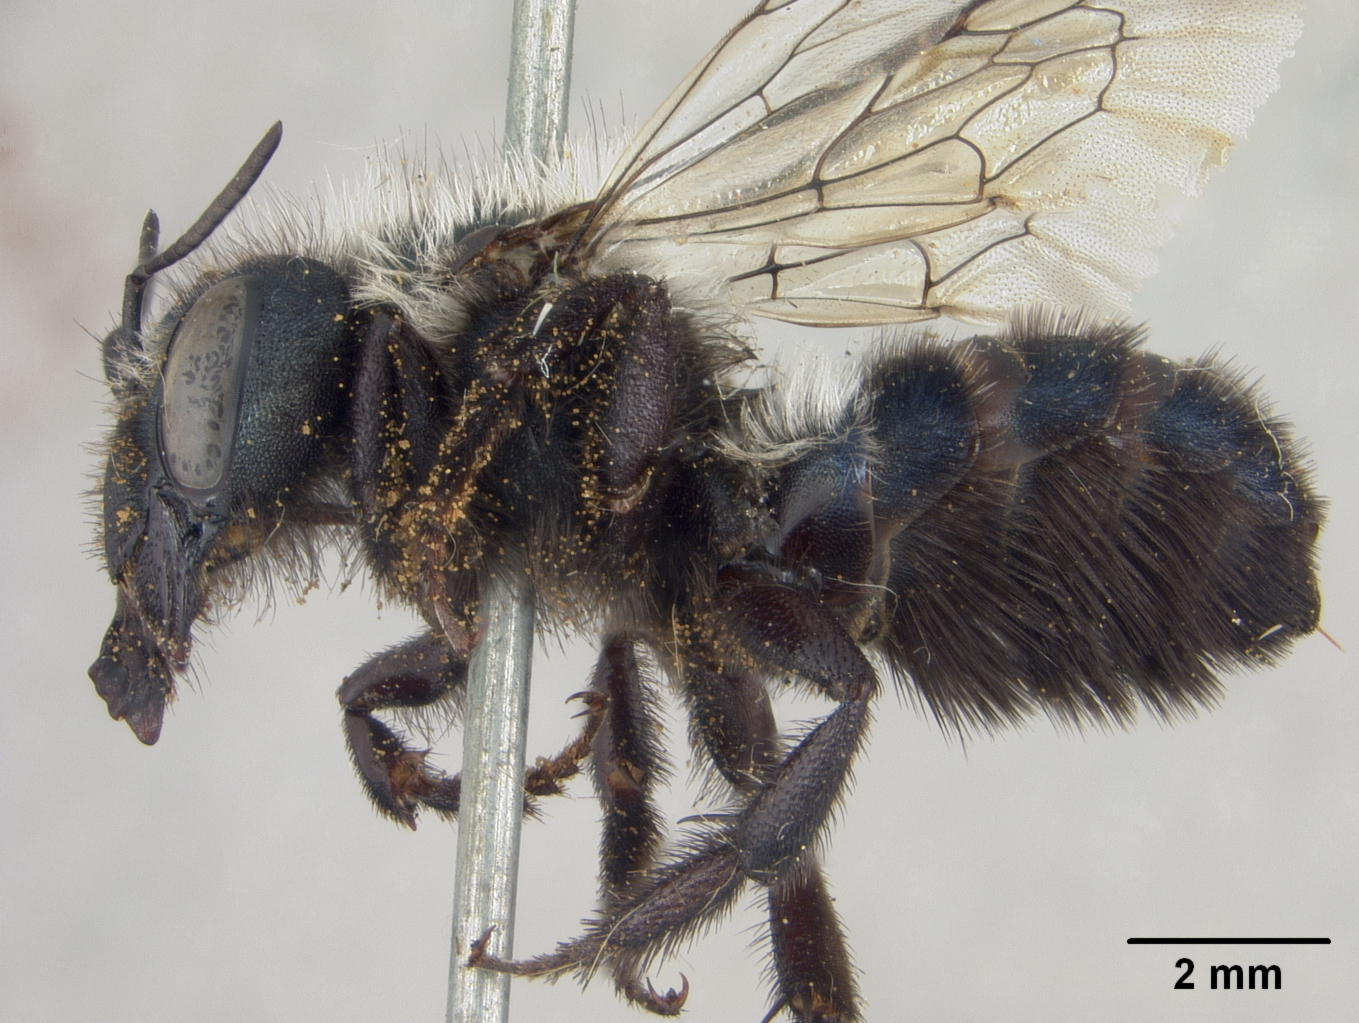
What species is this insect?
Osmia gaillardiae
